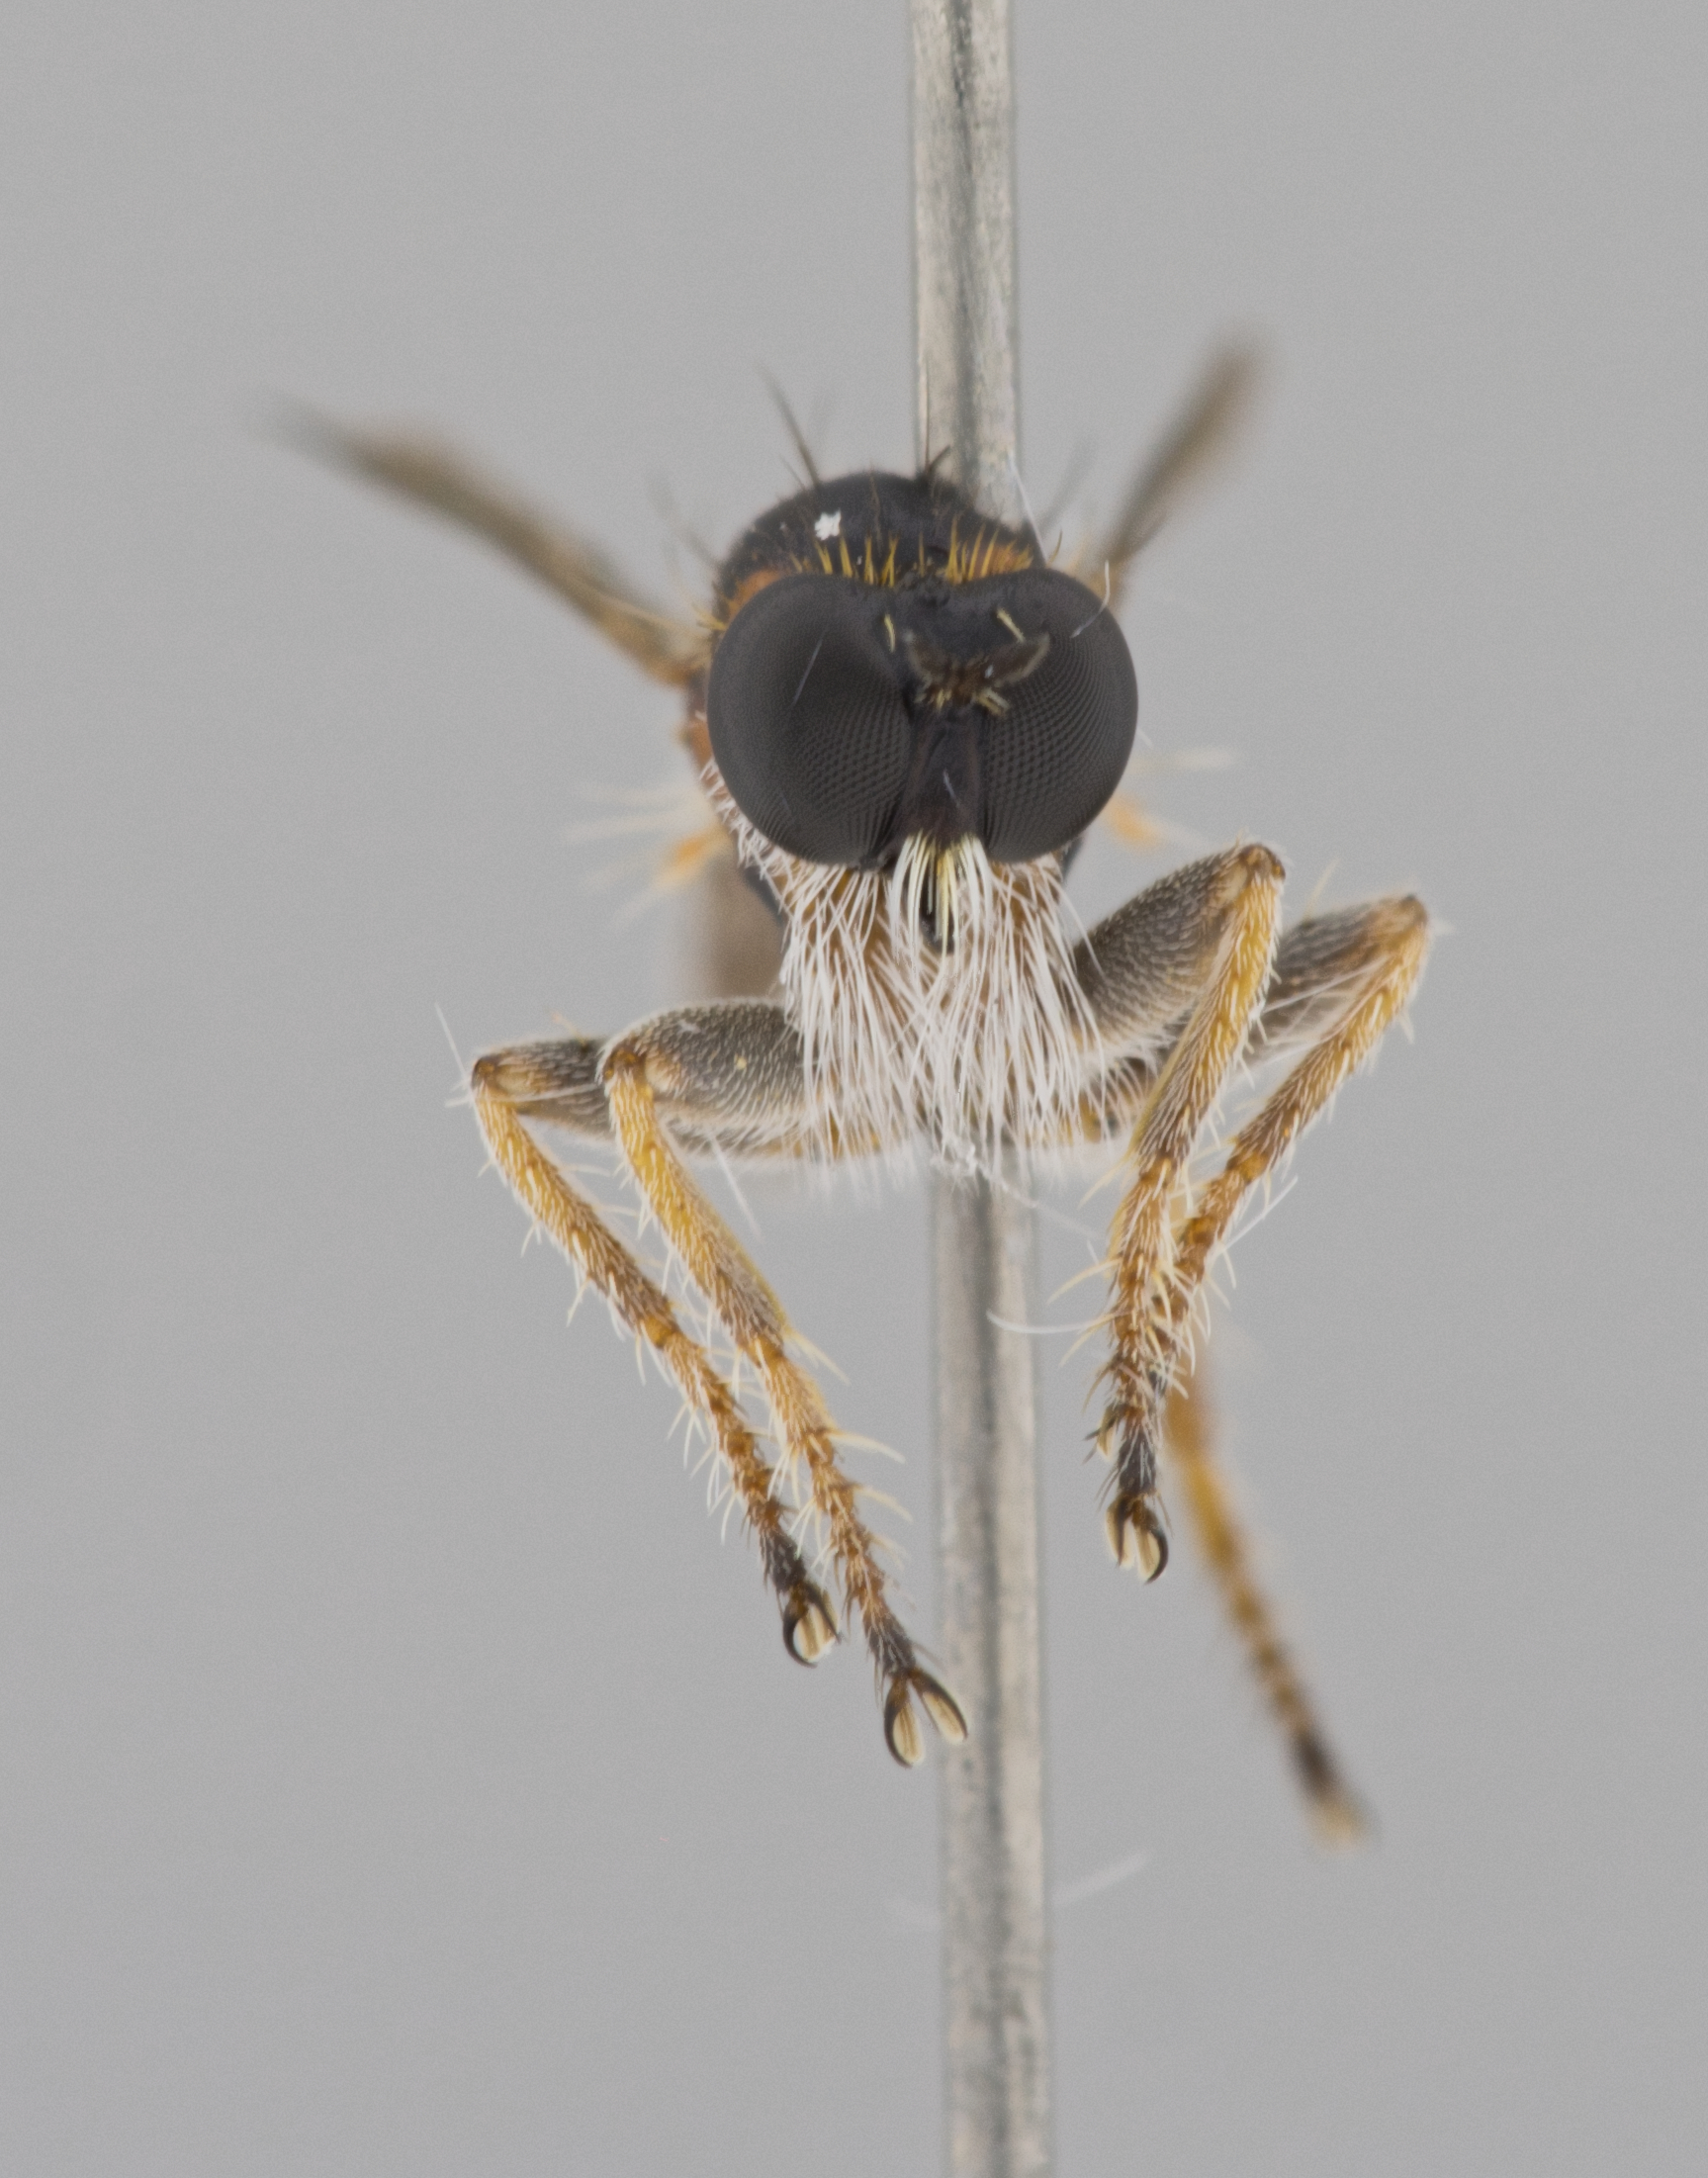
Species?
Trichoura tankwa
